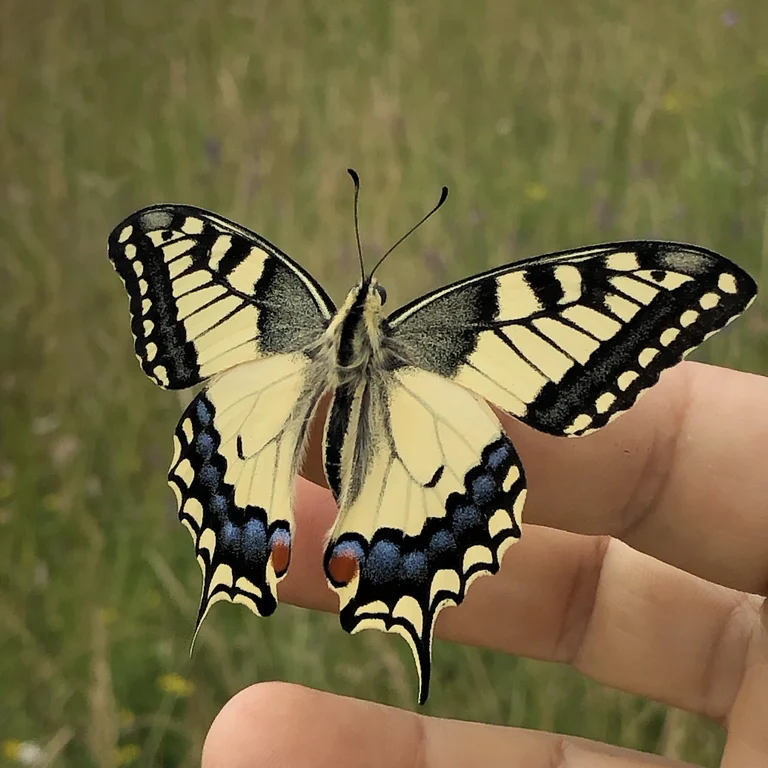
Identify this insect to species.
Papilio machaon
